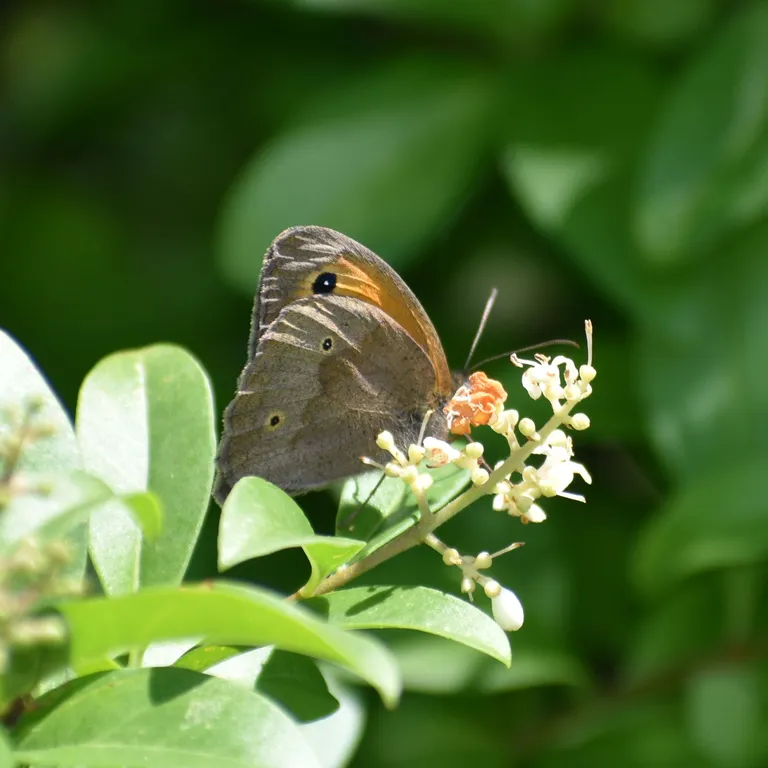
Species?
Maniola jurtina
